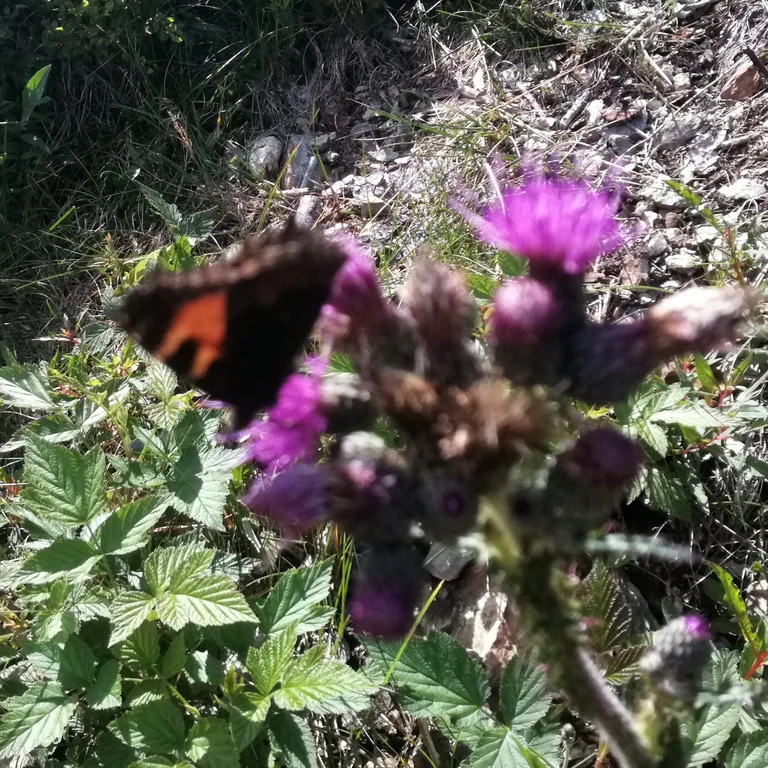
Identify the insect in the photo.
Aglais urticae
